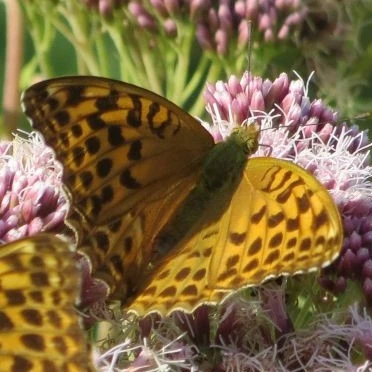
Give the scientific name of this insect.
Argynnis paphia
